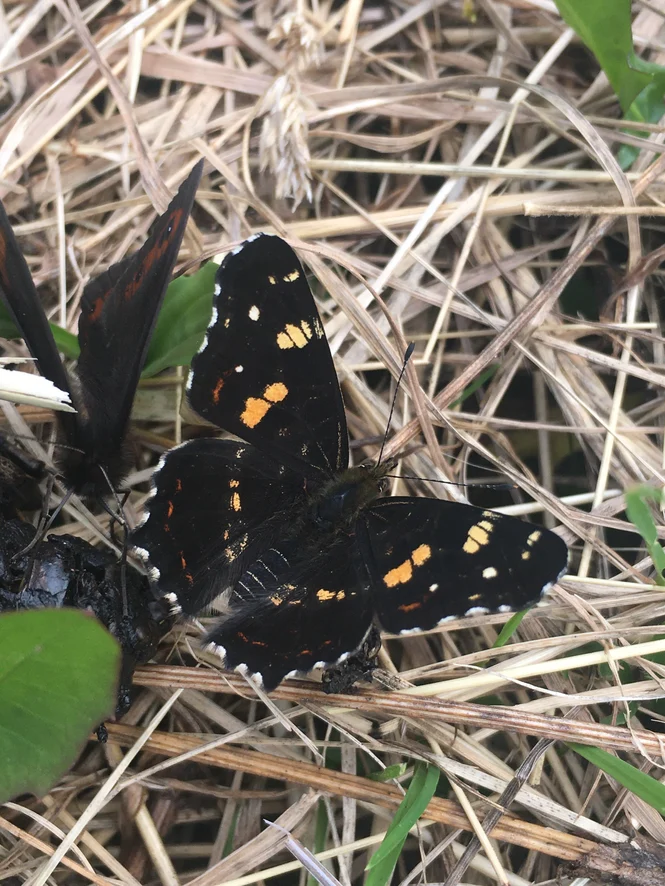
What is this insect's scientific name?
Araschnia levana
